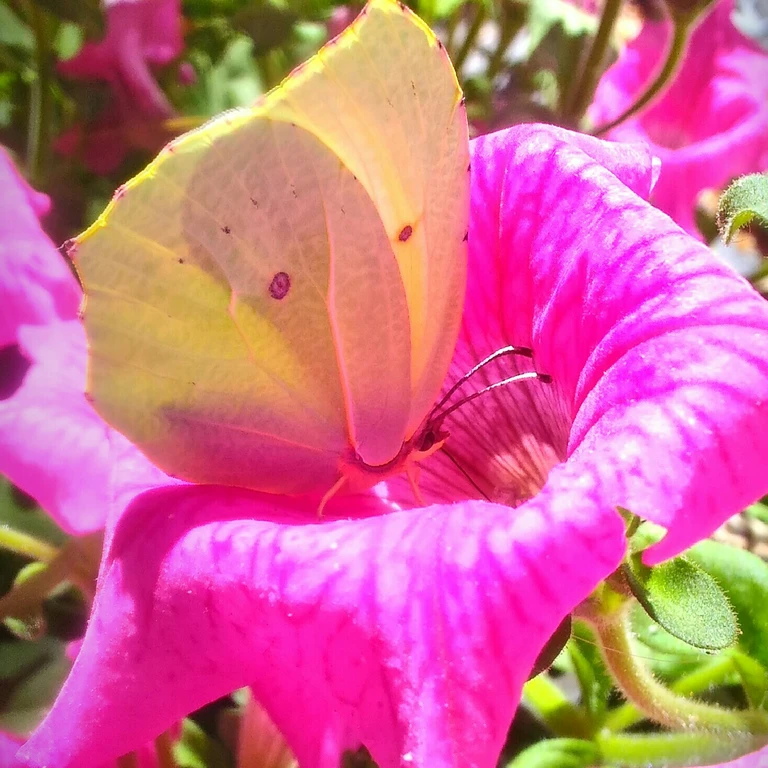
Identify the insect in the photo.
Gonepteryx rhamni
